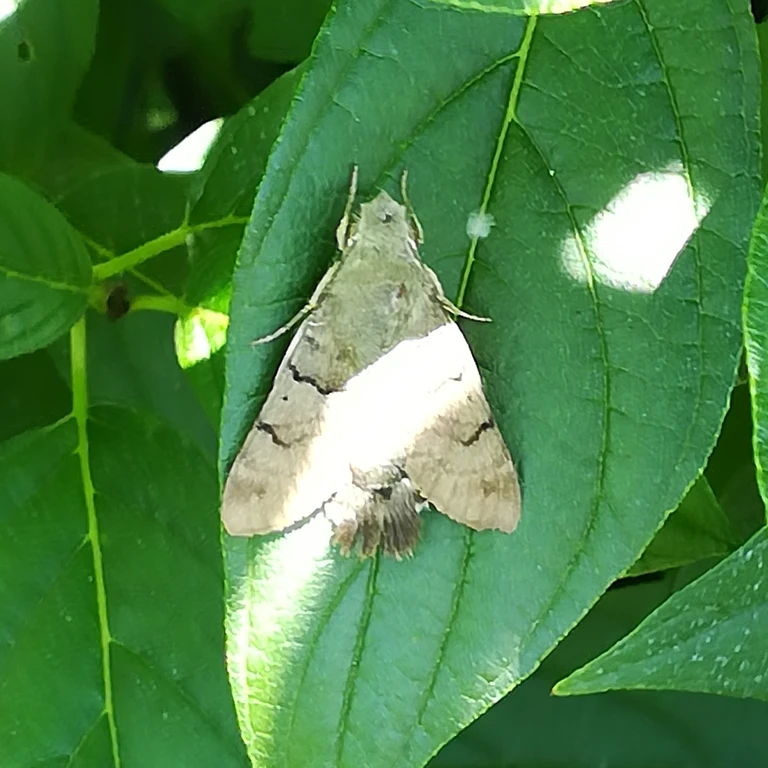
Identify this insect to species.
Macroglossum stellatarum
